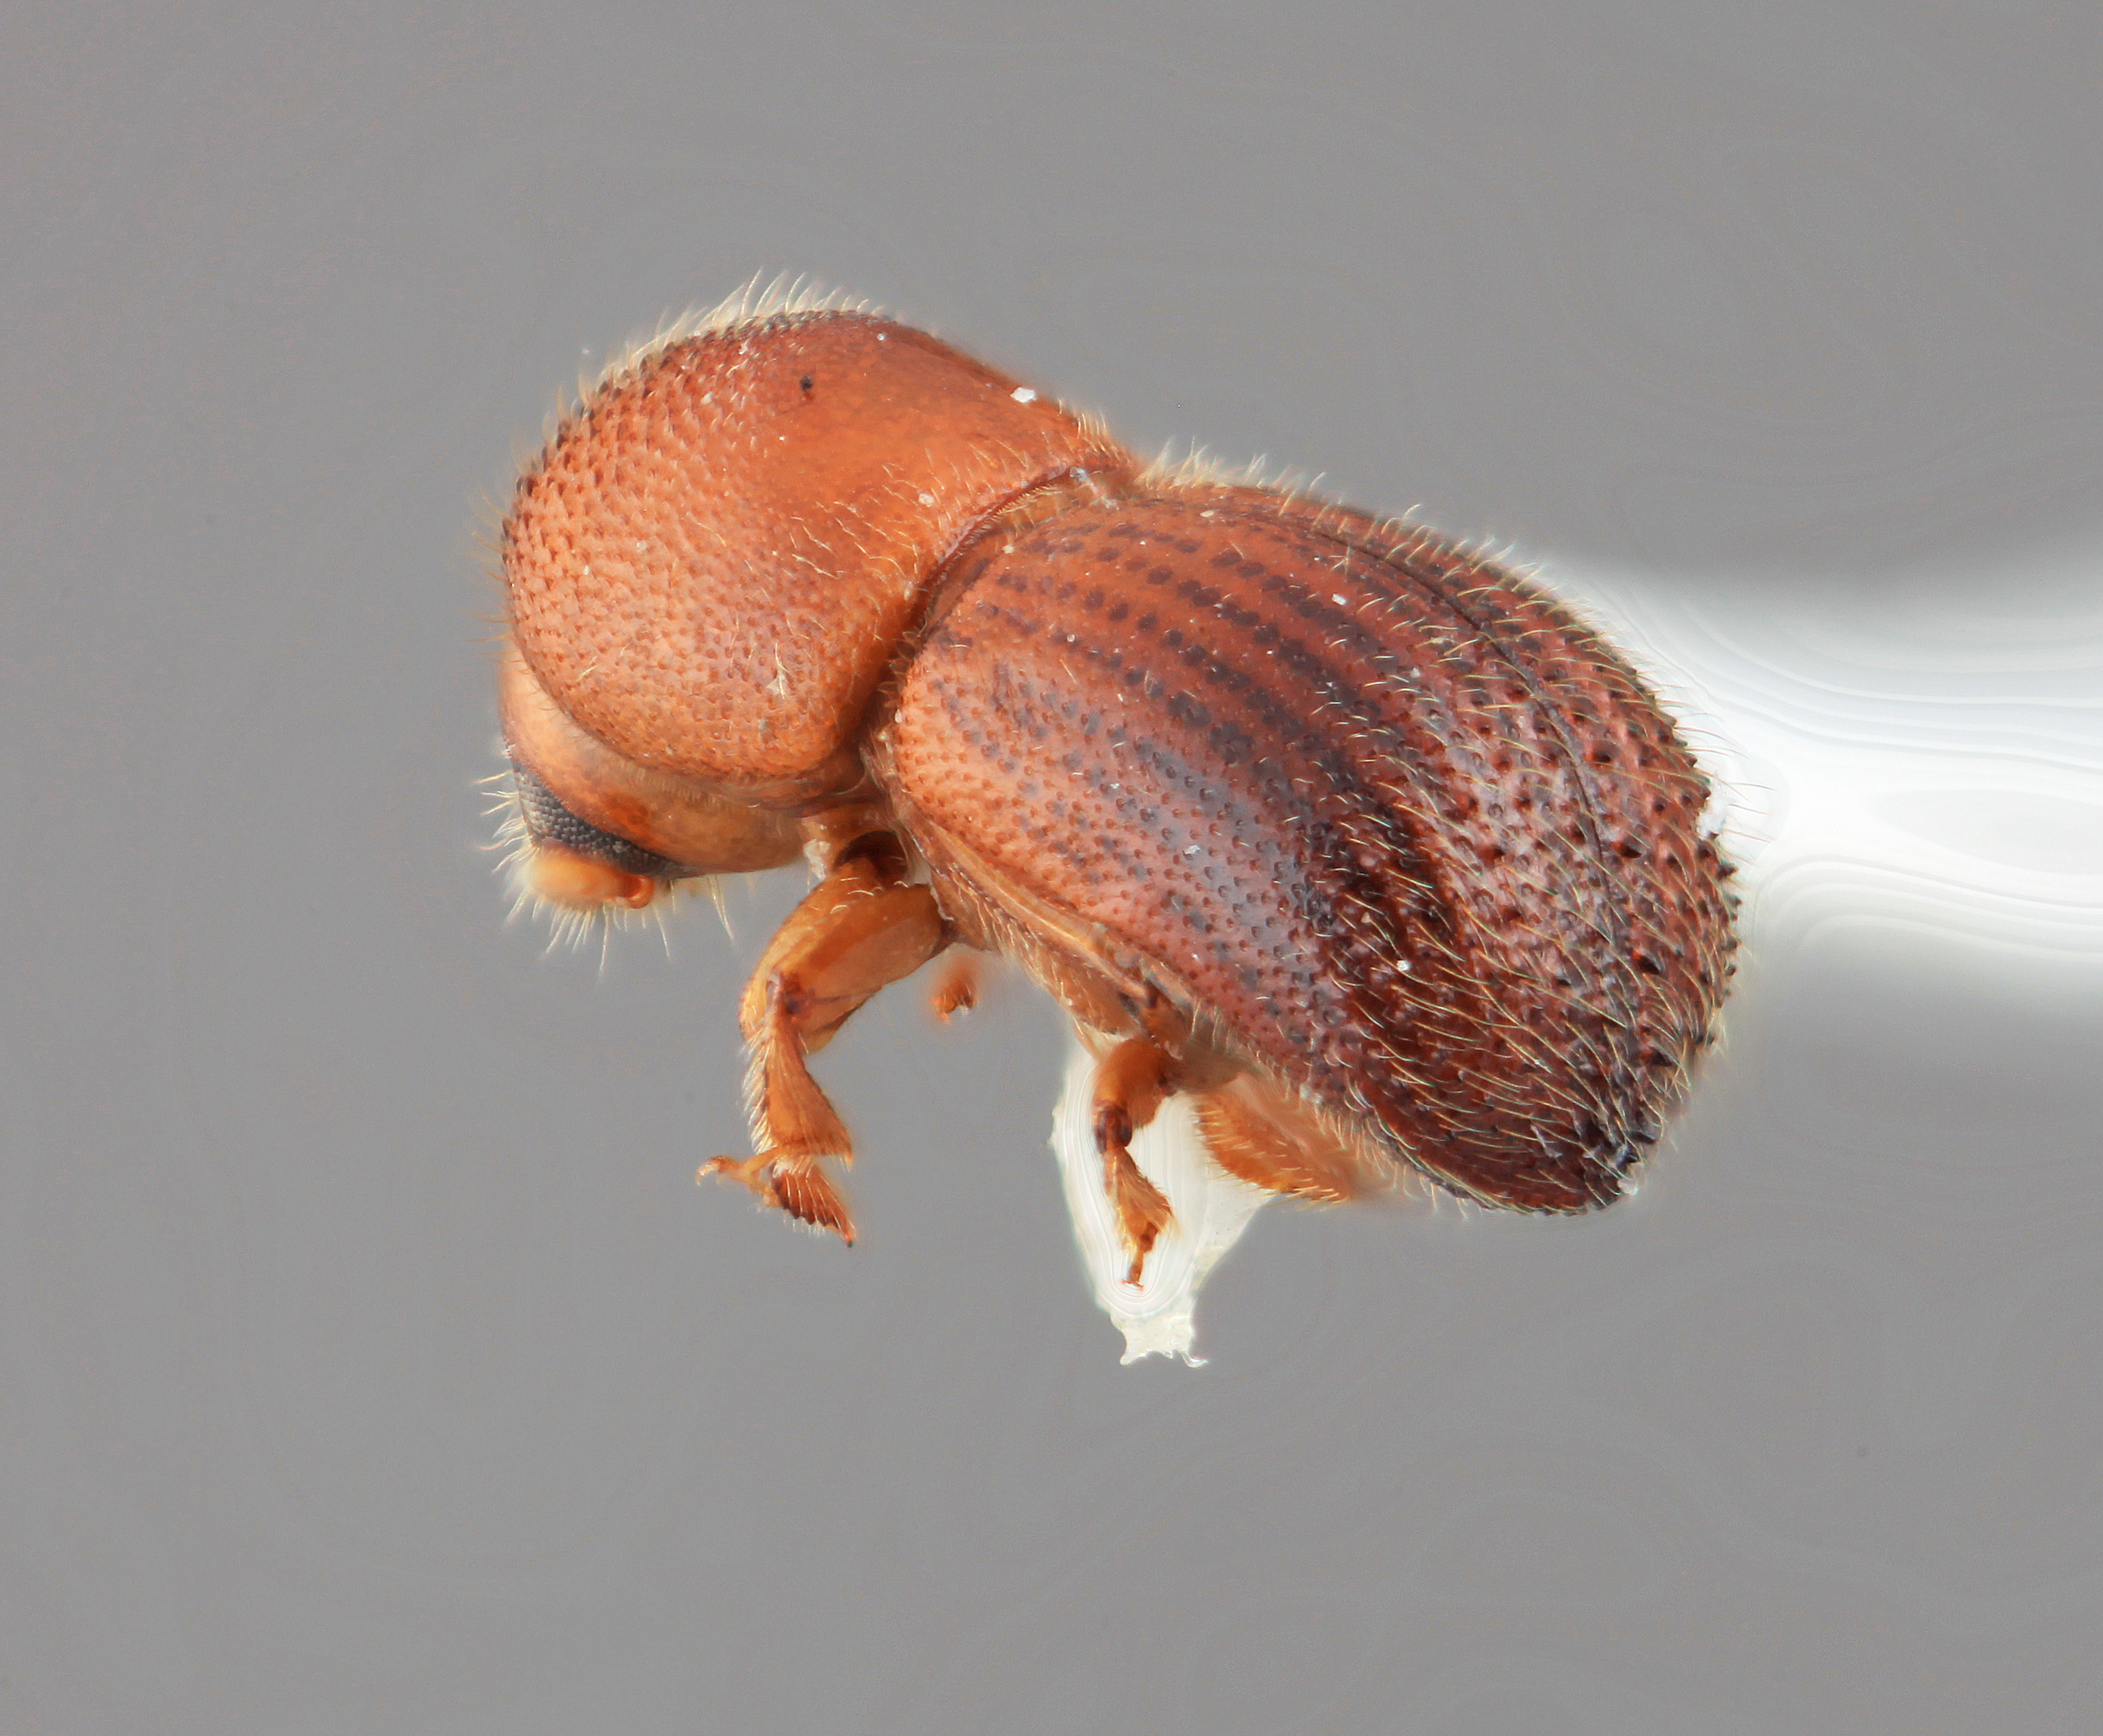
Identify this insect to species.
Xyleborus crinitulus (also Taurodemus crinitulus)
